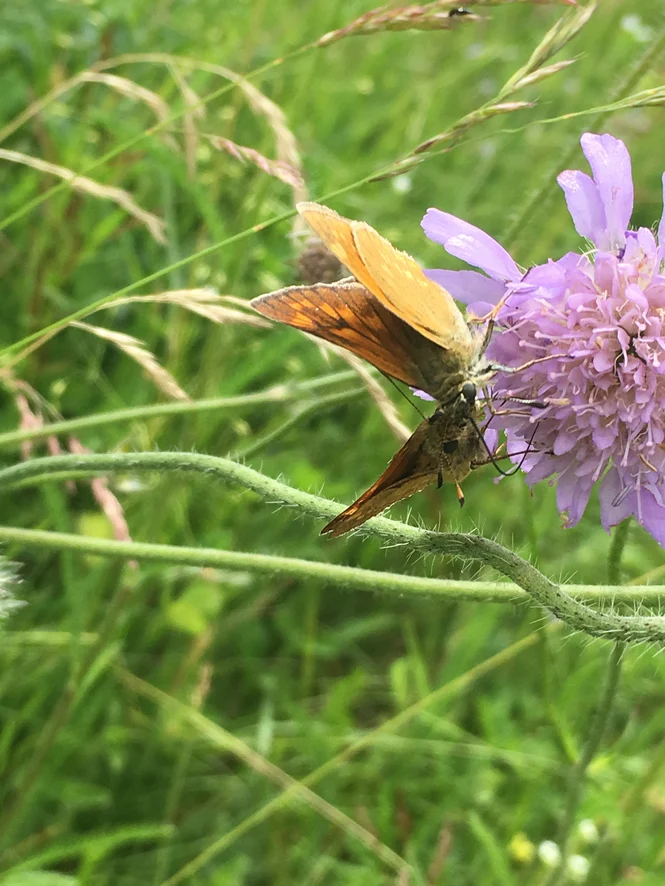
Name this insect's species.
Ochlodes sylvanus (also Ochlodes venata)
